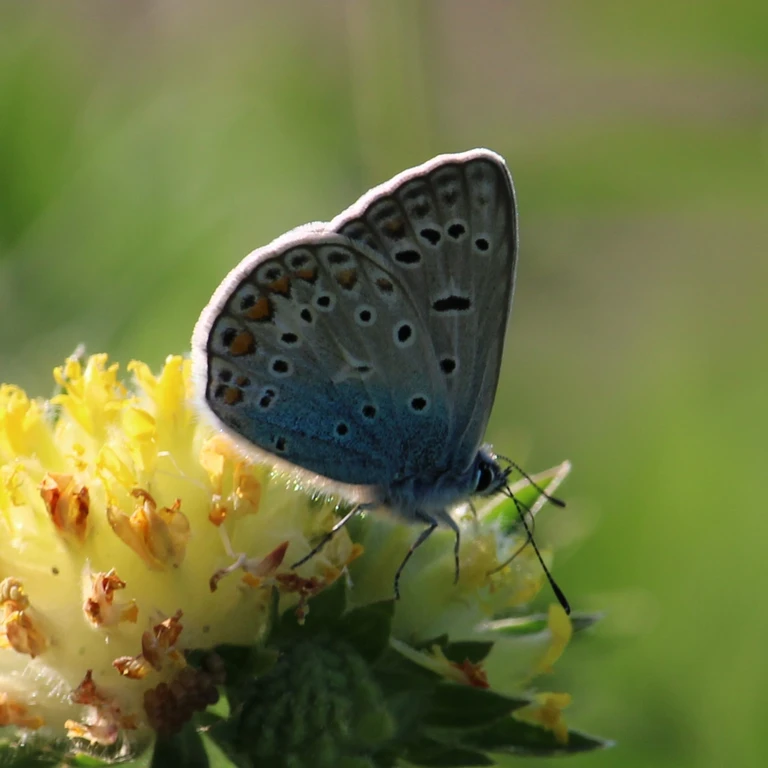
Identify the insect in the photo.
Polyommatus icarus
